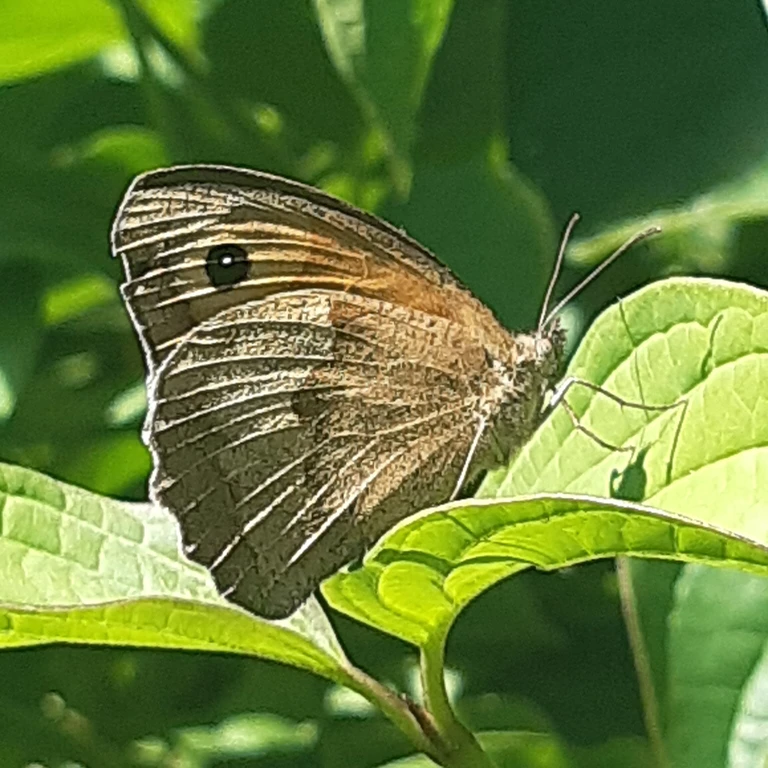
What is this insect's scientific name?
Maniola jurtina
